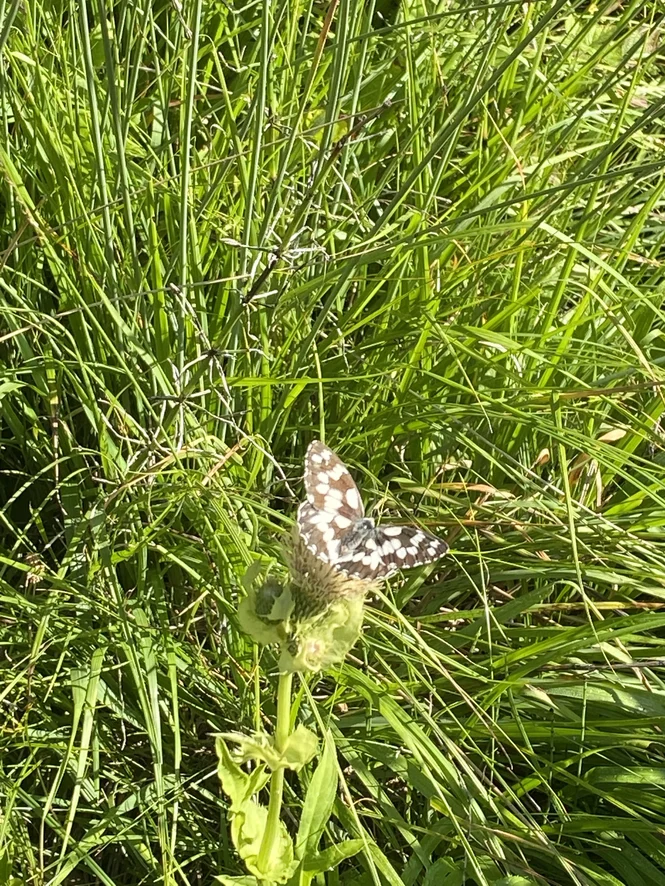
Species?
Melanargia galathea
